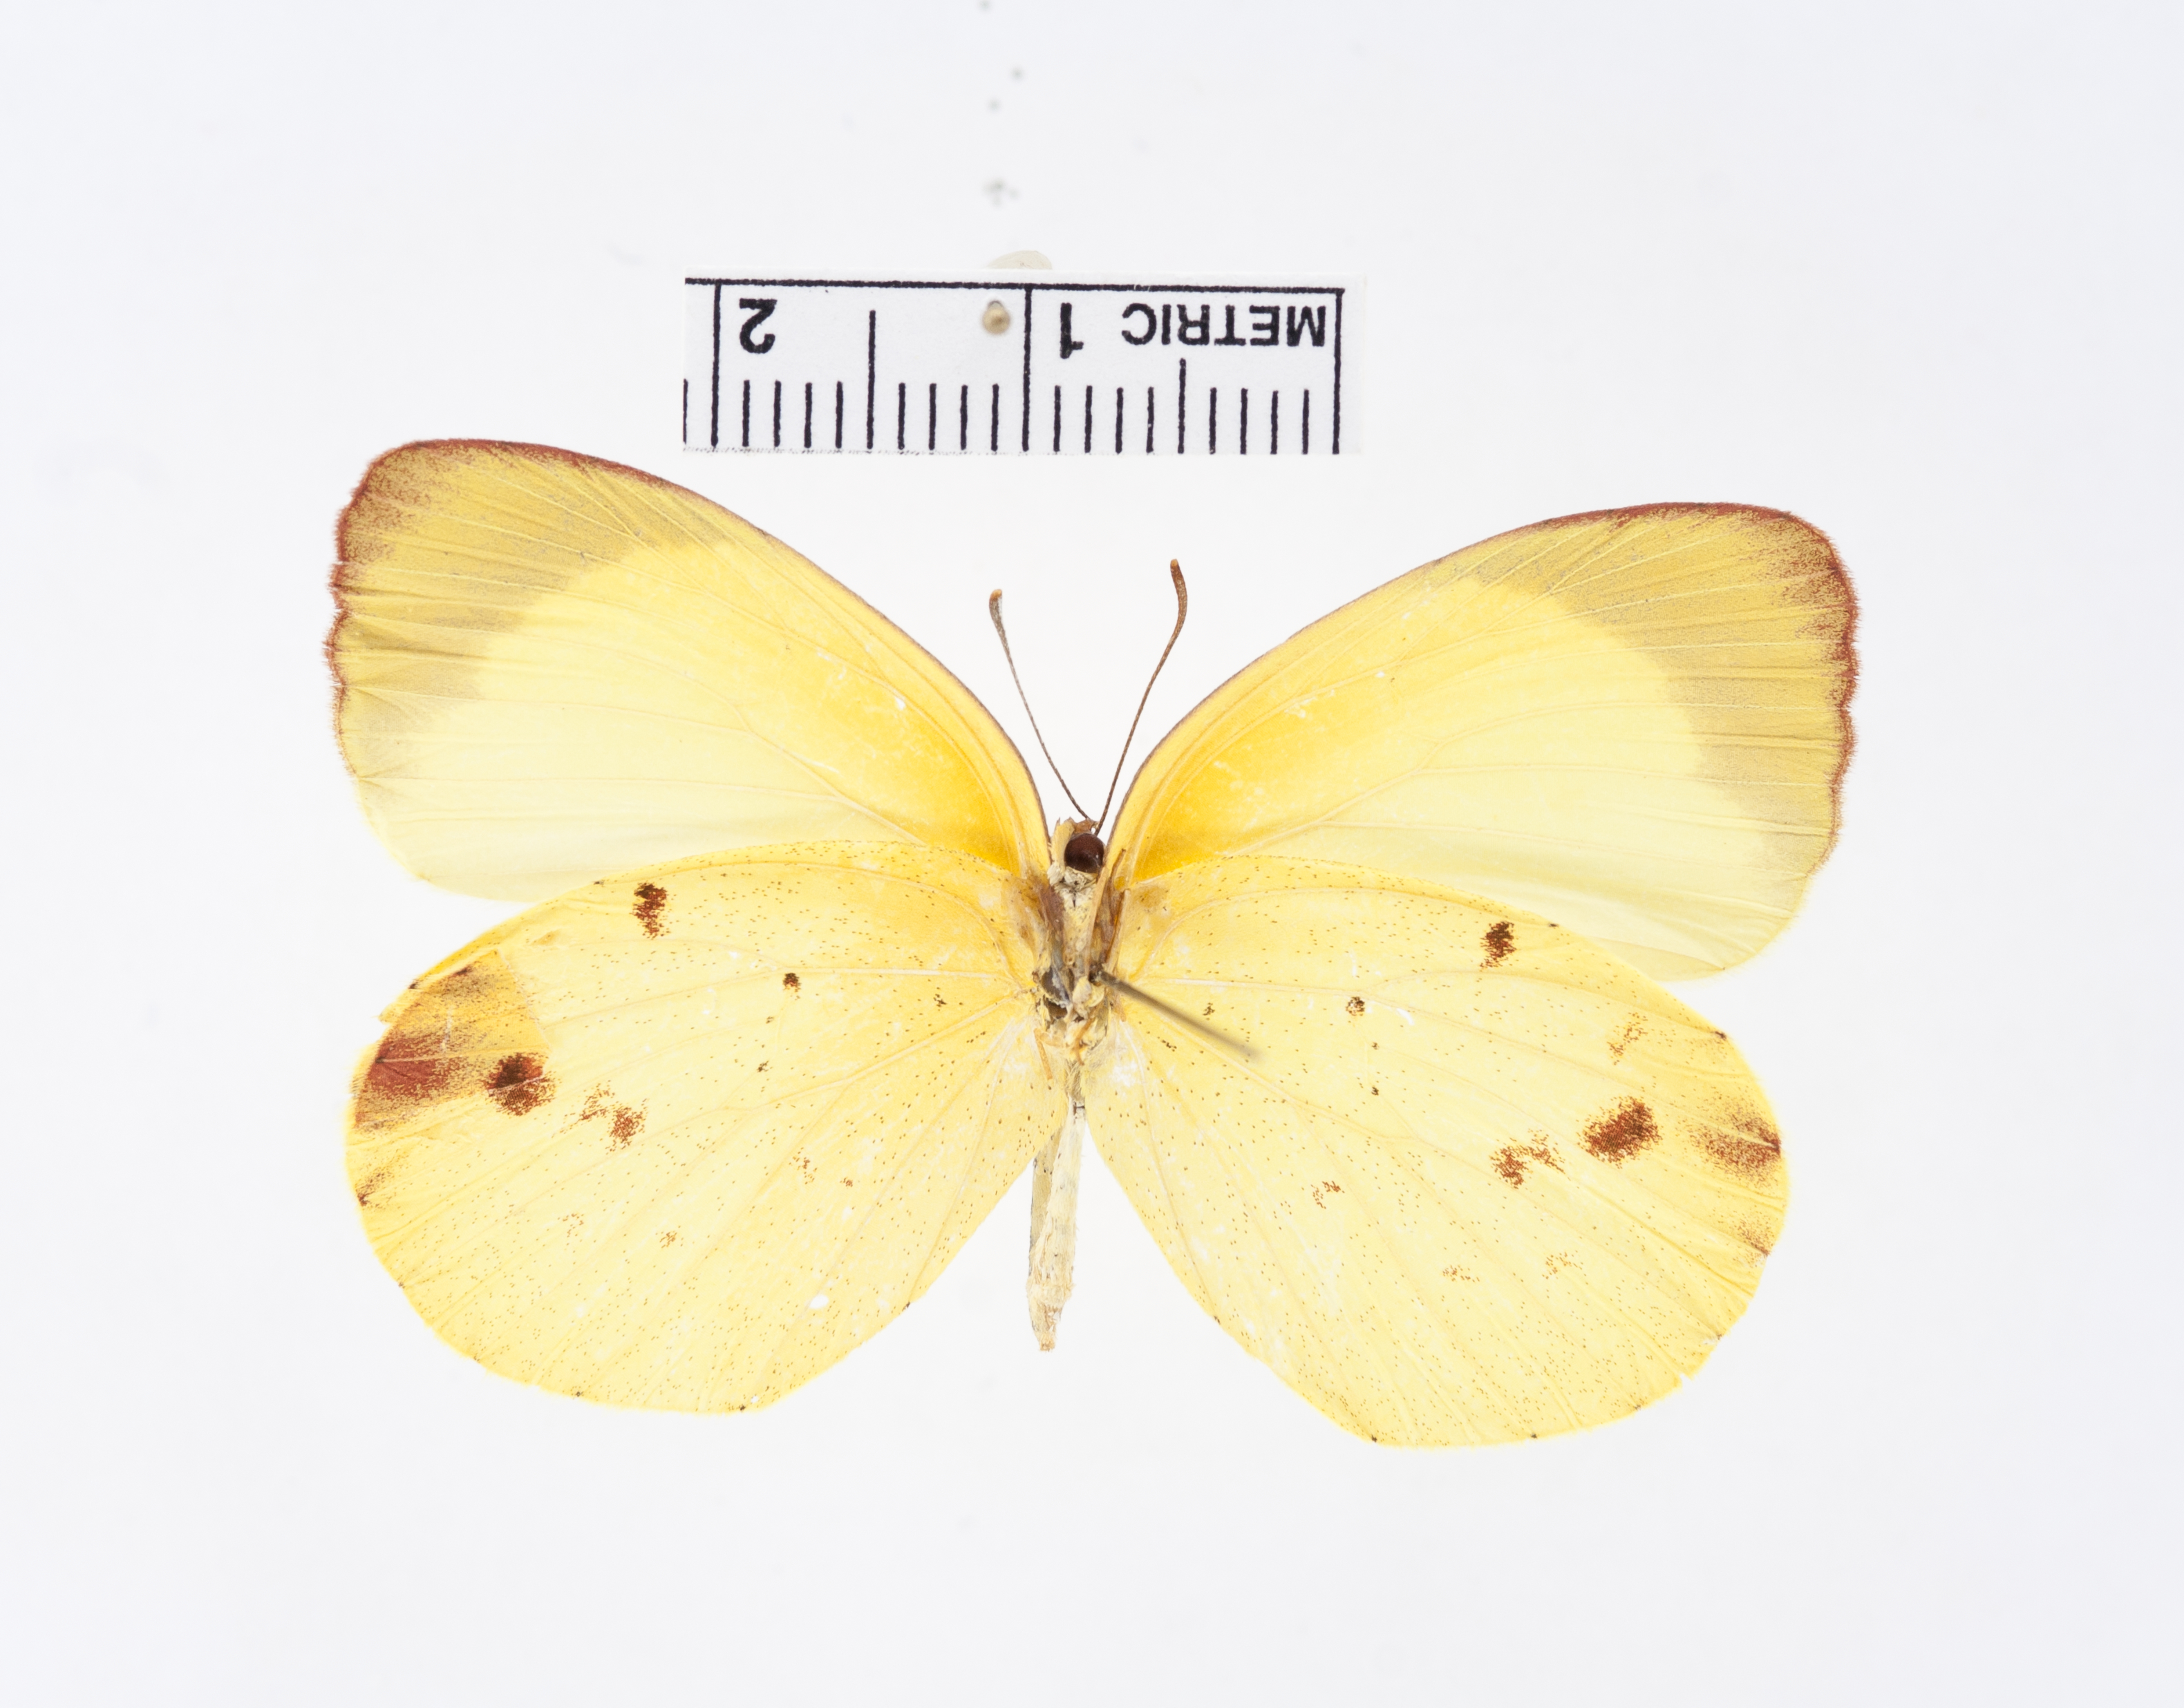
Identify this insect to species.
Eurema deva
